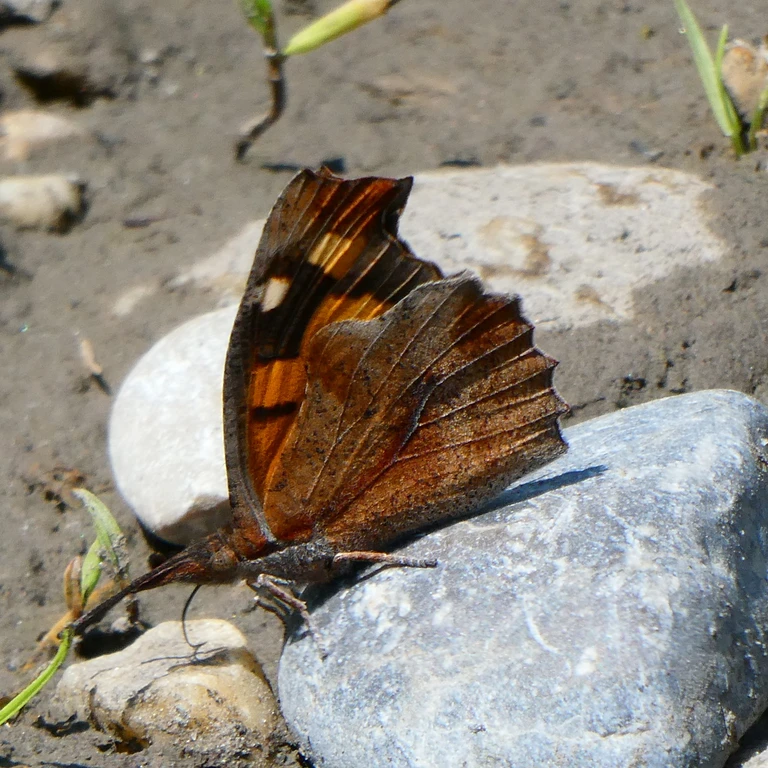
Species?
Libythea celtis
